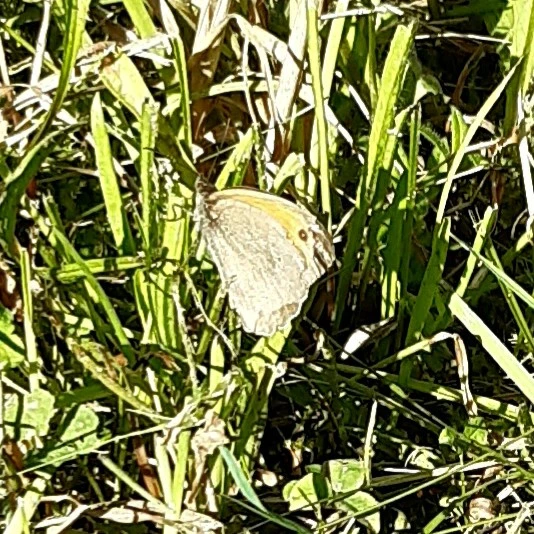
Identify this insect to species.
Maniola jurtina
